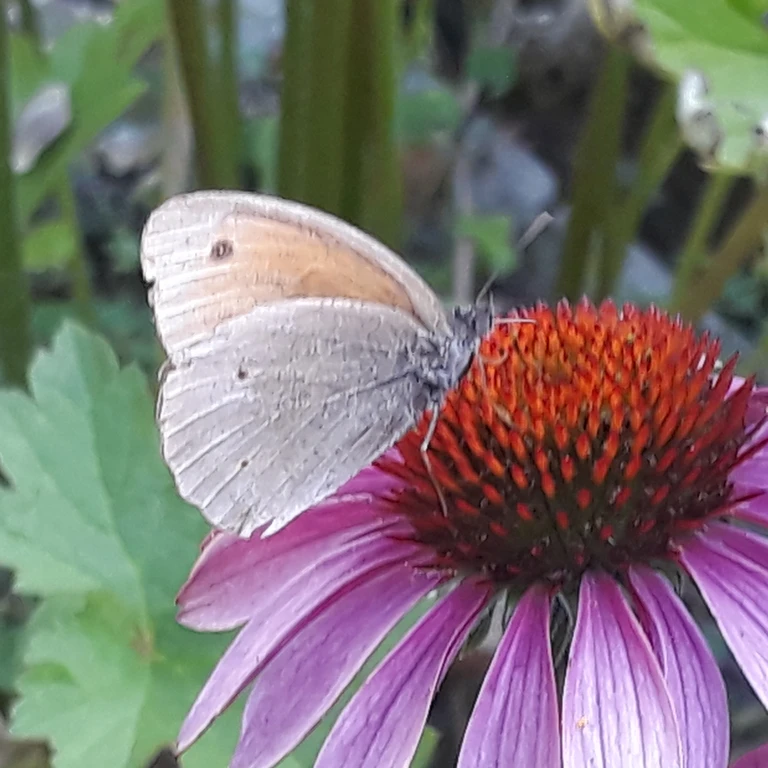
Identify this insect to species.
Maniola jurtina
